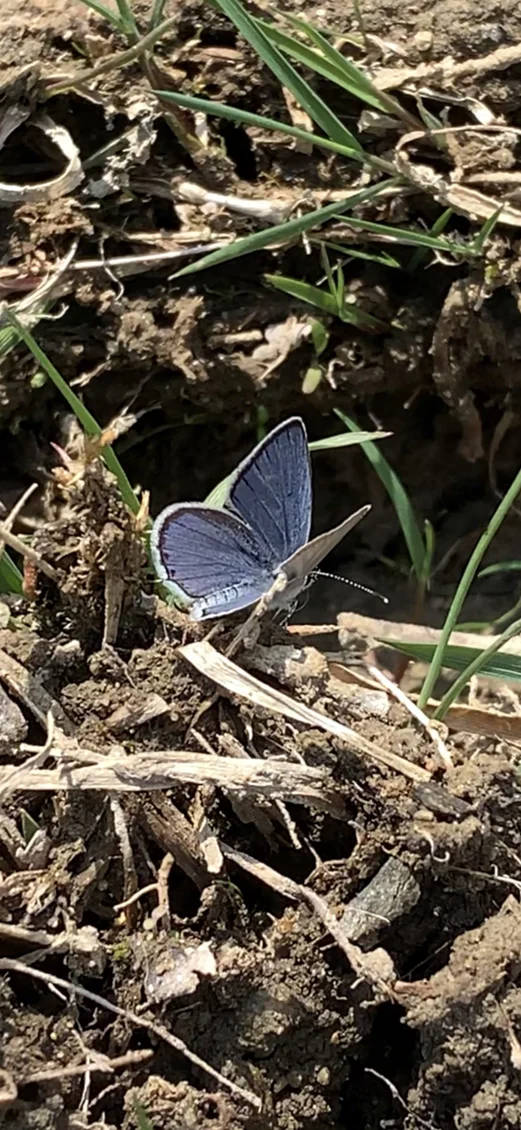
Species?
Cupido argiades (also Elkalyce argiades)
